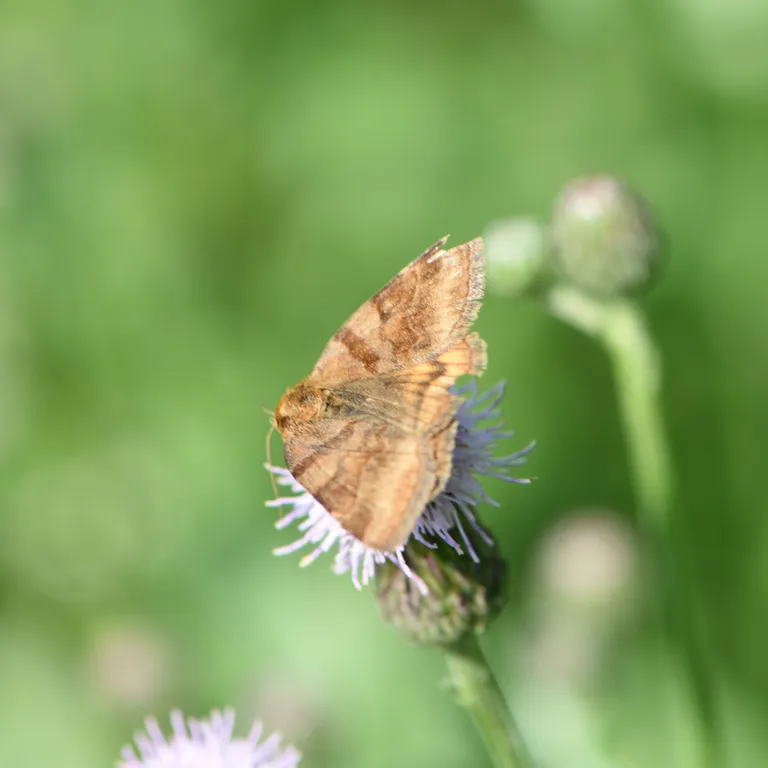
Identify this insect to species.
Euclidia glyphica
